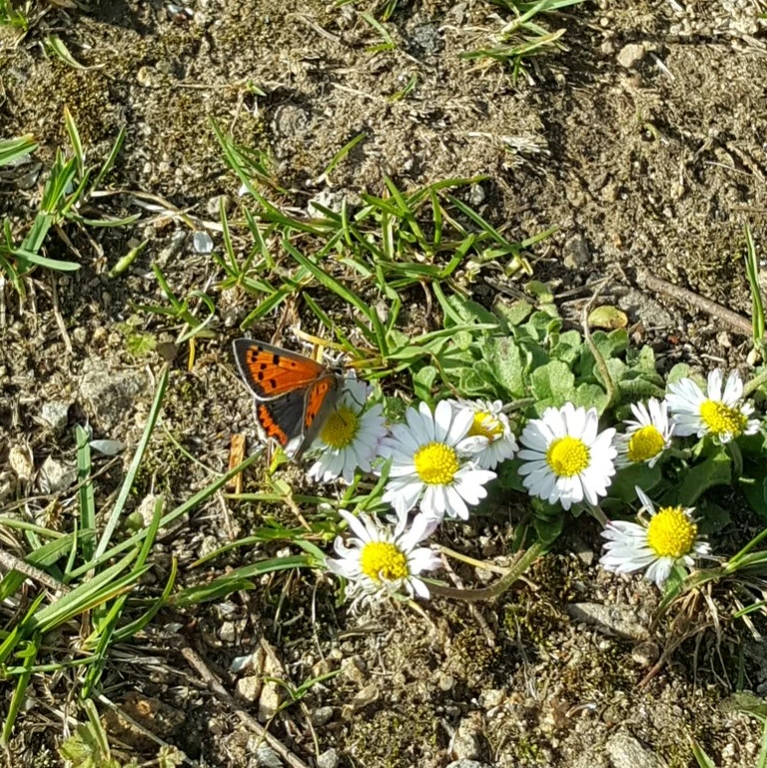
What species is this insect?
Lycaena phlaeas
